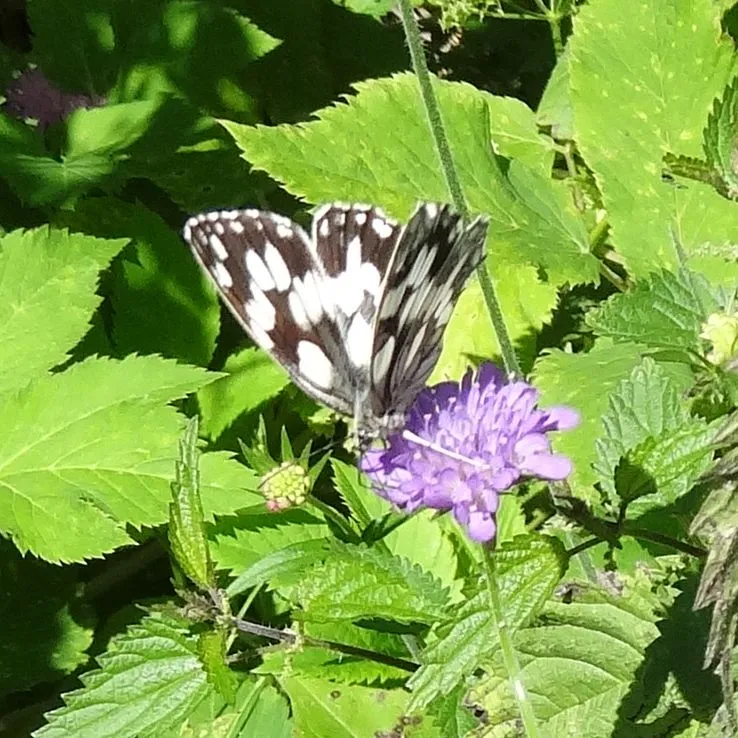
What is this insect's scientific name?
Melanargia galathea
